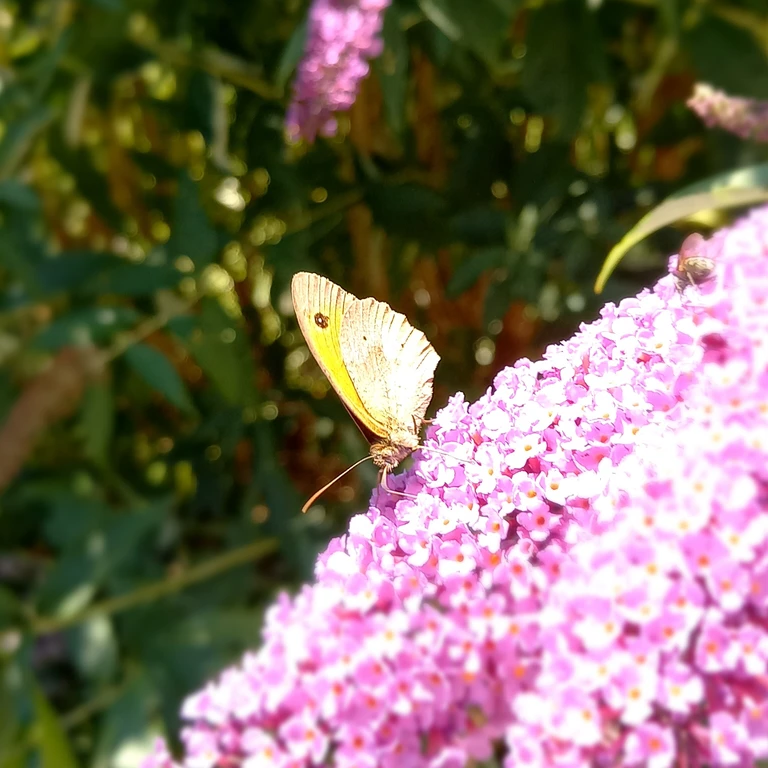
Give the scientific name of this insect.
Maniola jurtina
